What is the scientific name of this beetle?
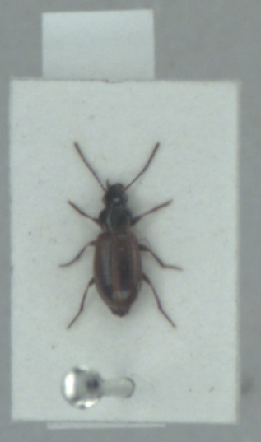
Dicheirotrichus cognatus
